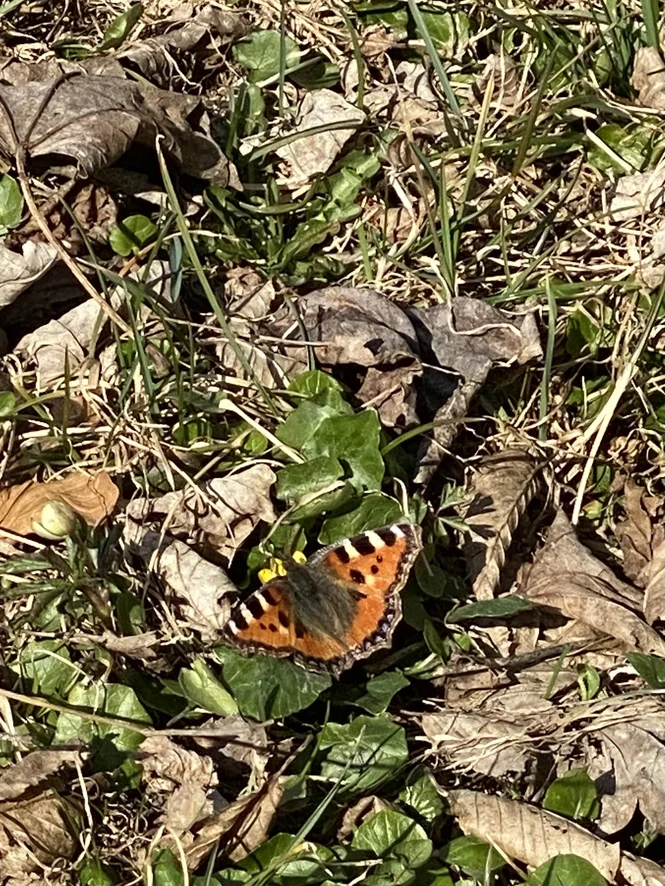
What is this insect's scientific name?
Aglais urticae
